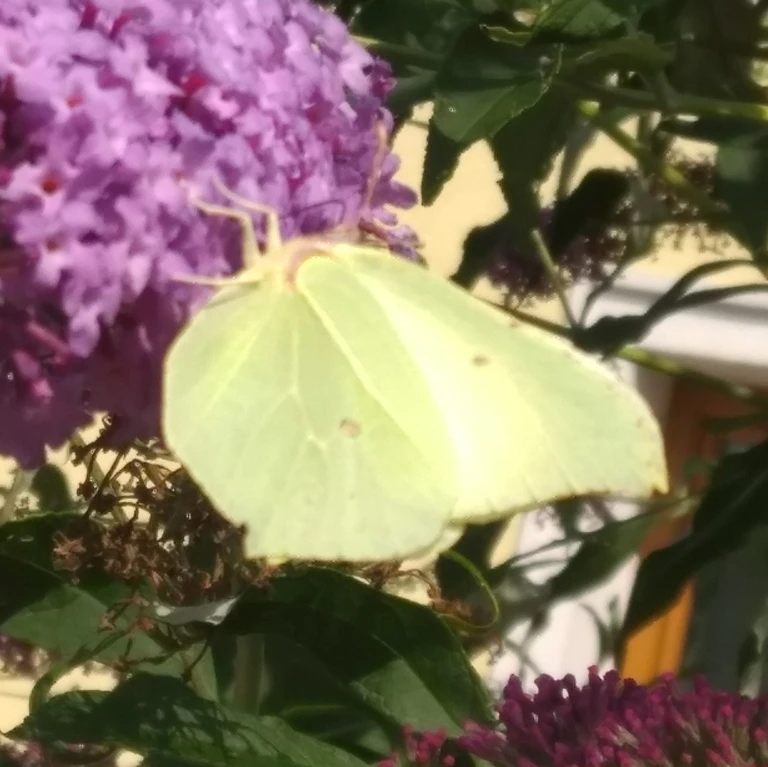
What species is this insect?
Gonepteryx rhamni
